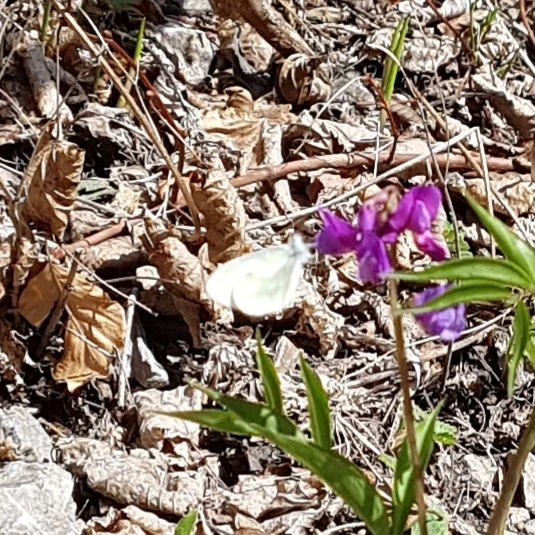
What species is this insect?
Leptidea sinapis/juvernica
